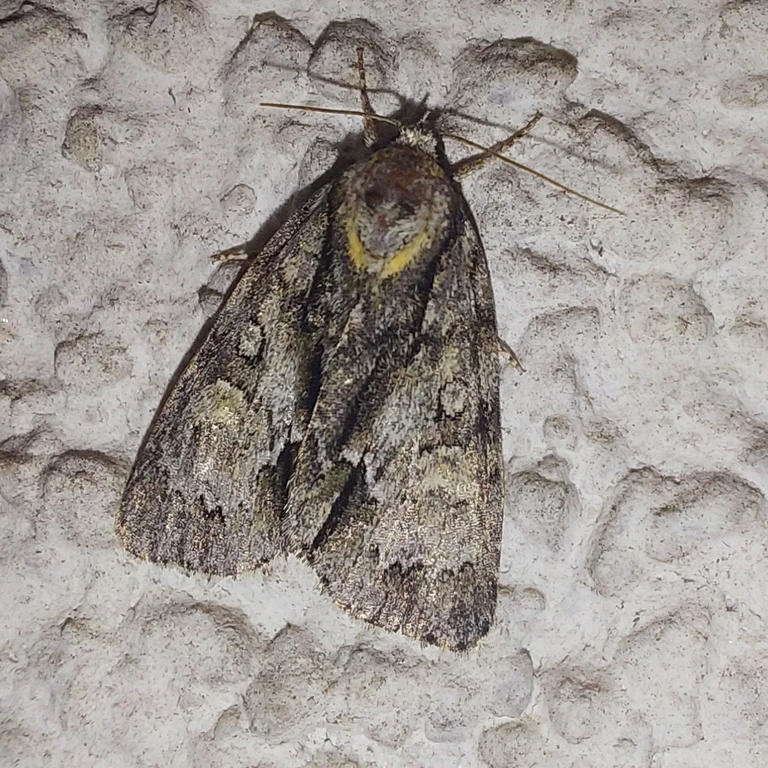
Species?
Acronicta rumicis
